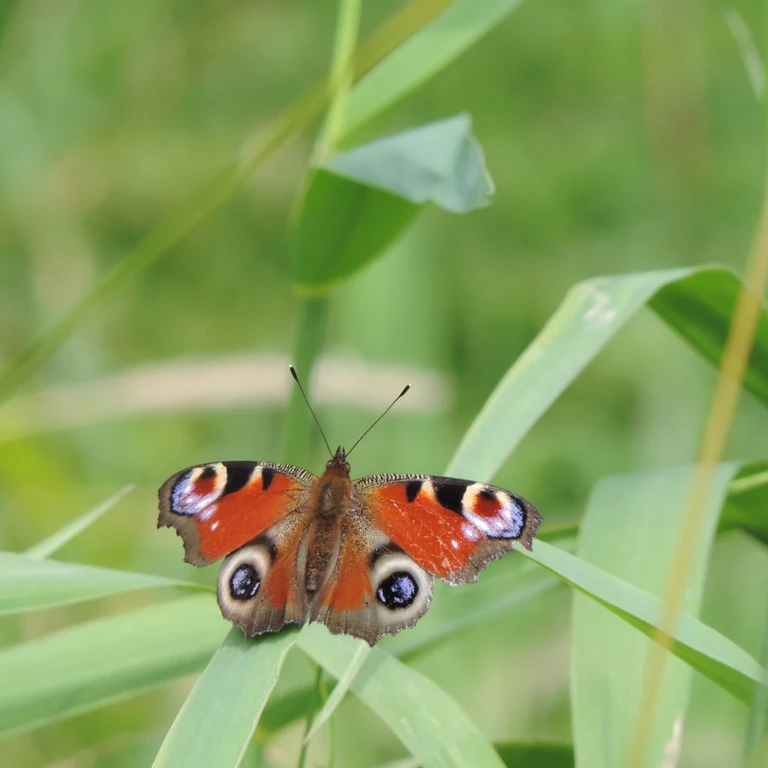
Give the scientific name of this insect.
Aglais io
